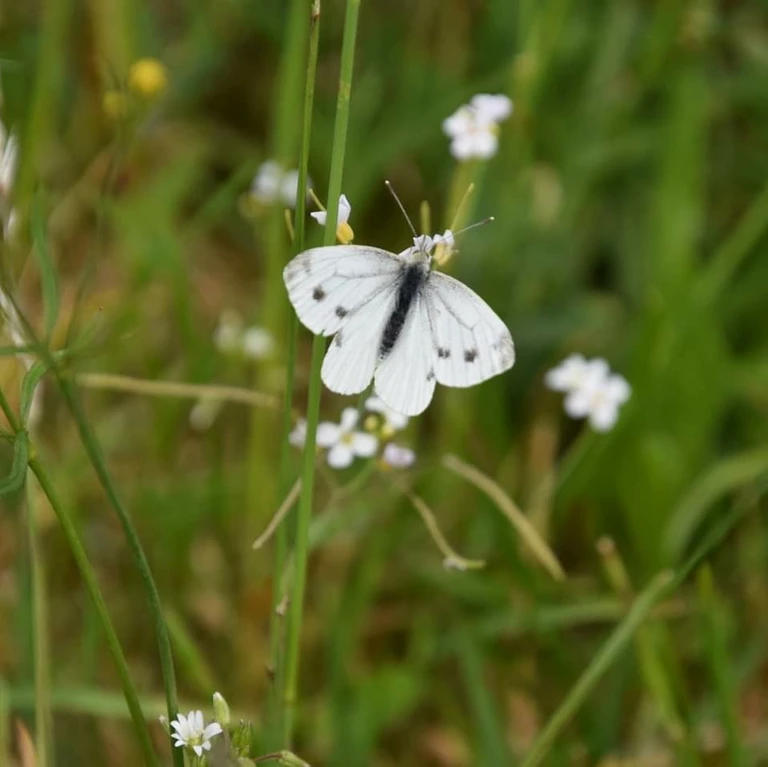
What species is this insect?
Pieris napi
